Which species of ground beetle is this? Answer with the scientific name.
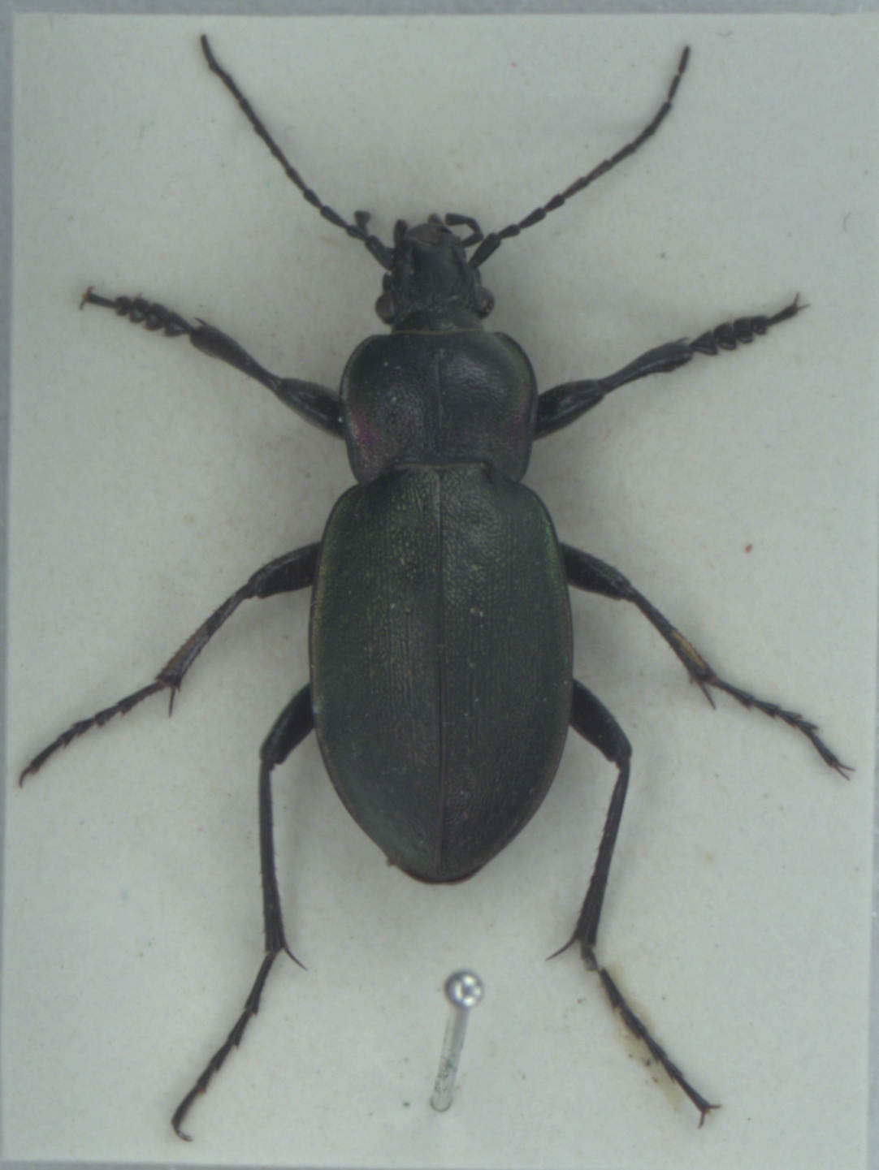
Carabus nemoralis
